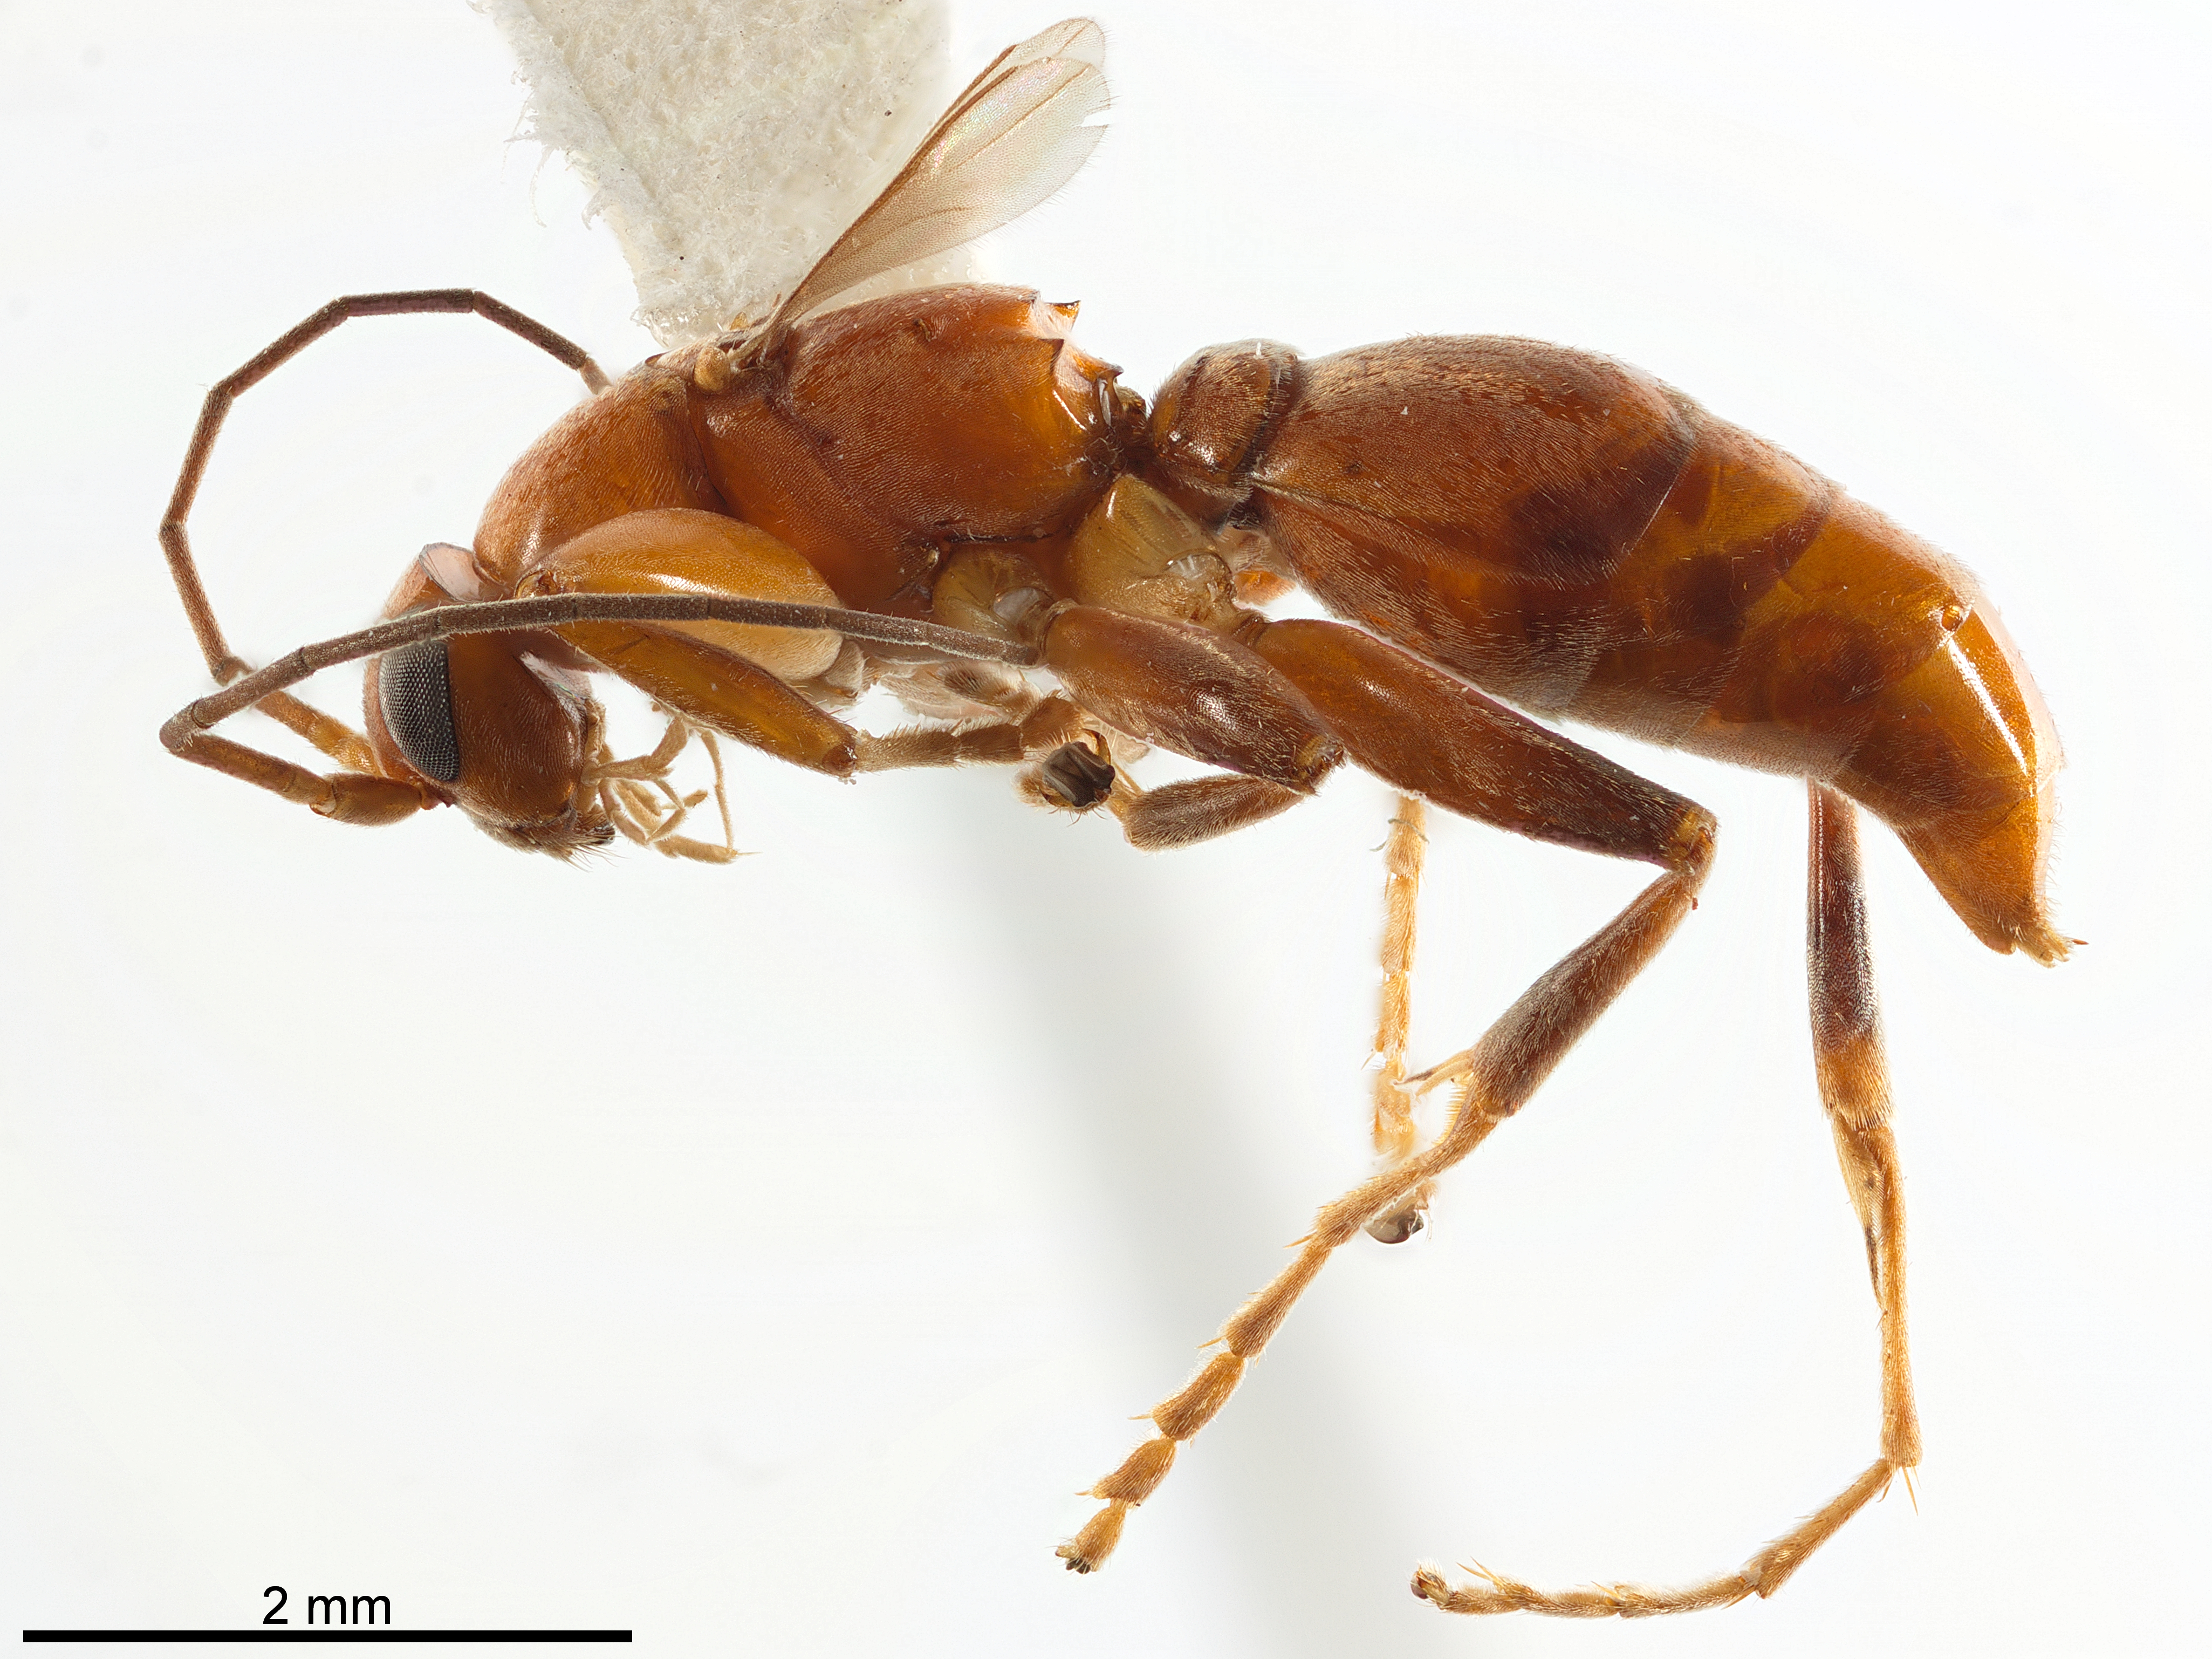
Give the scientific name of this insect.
Olixon banksii
